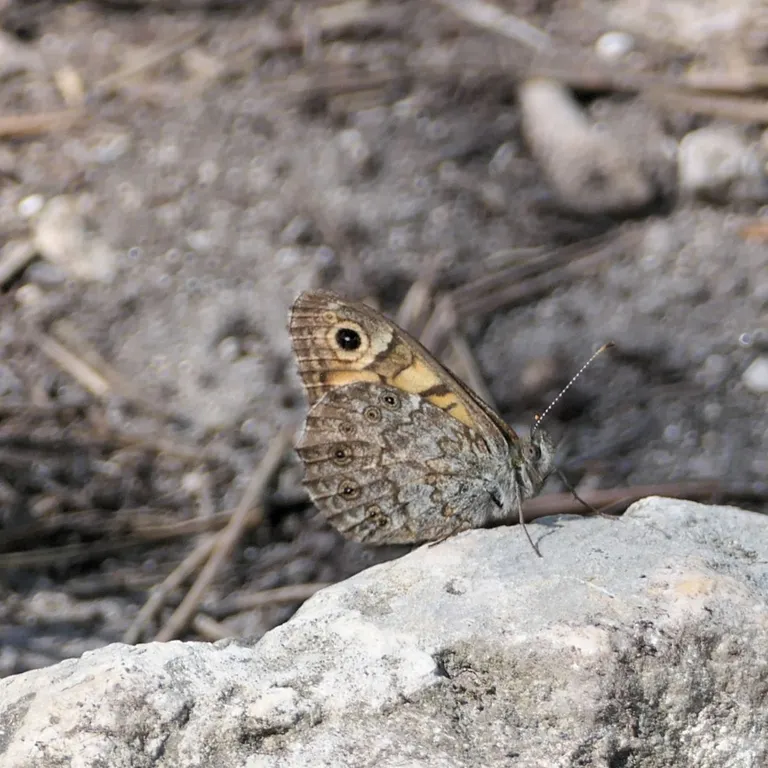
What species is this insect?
Lasiommata megera (also Pararge megera)
